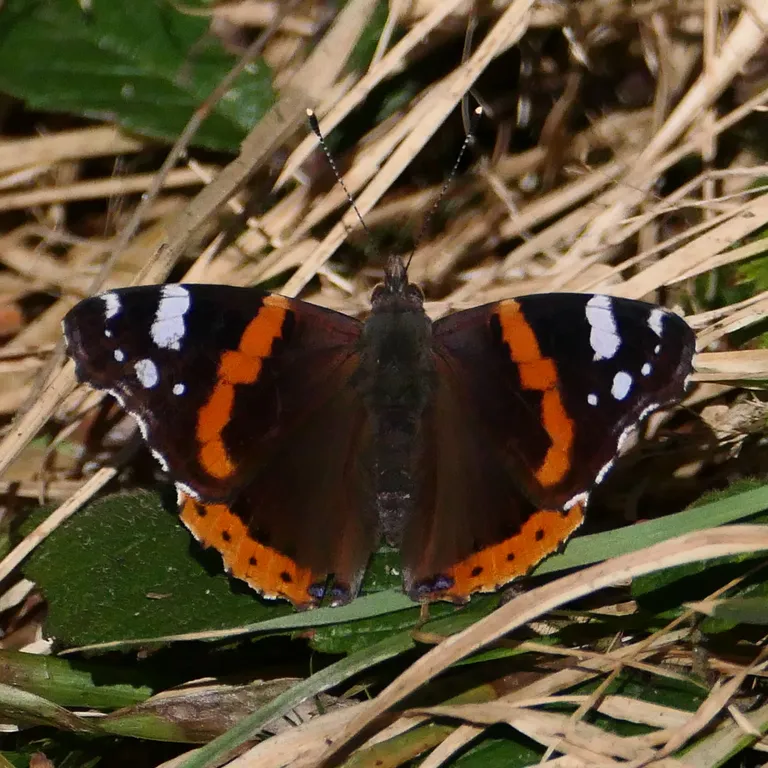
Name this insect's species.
Vanessa atalanta
